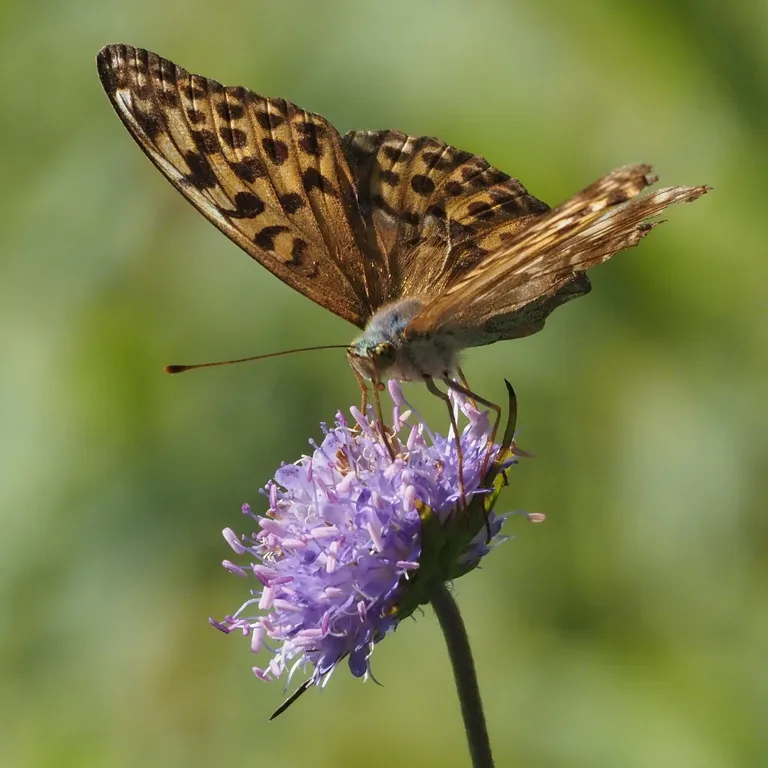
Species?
Argynnis paphia
